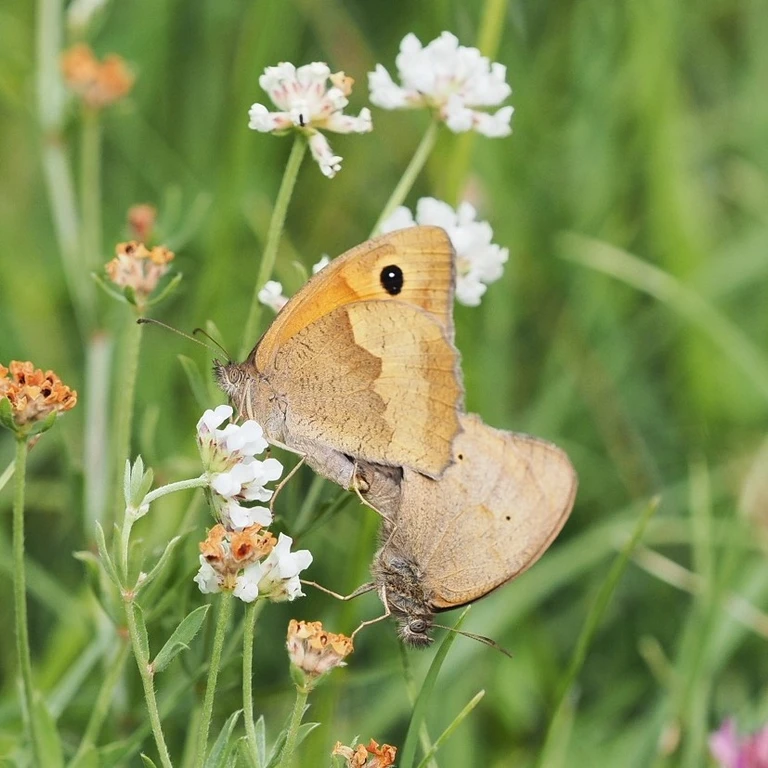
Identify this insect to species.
Maniola jurtina
